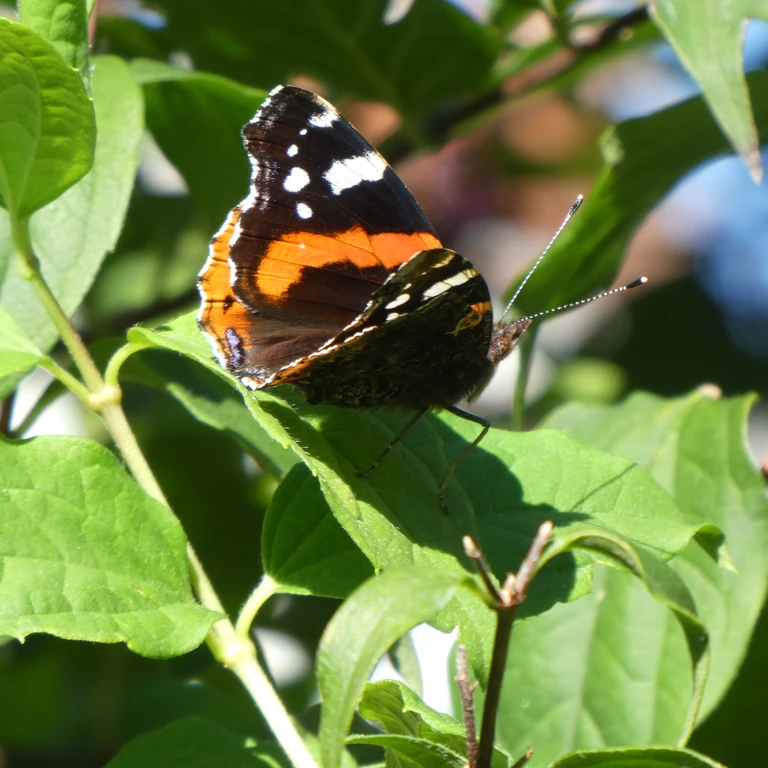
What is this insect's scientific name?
Vanessa atalanta
